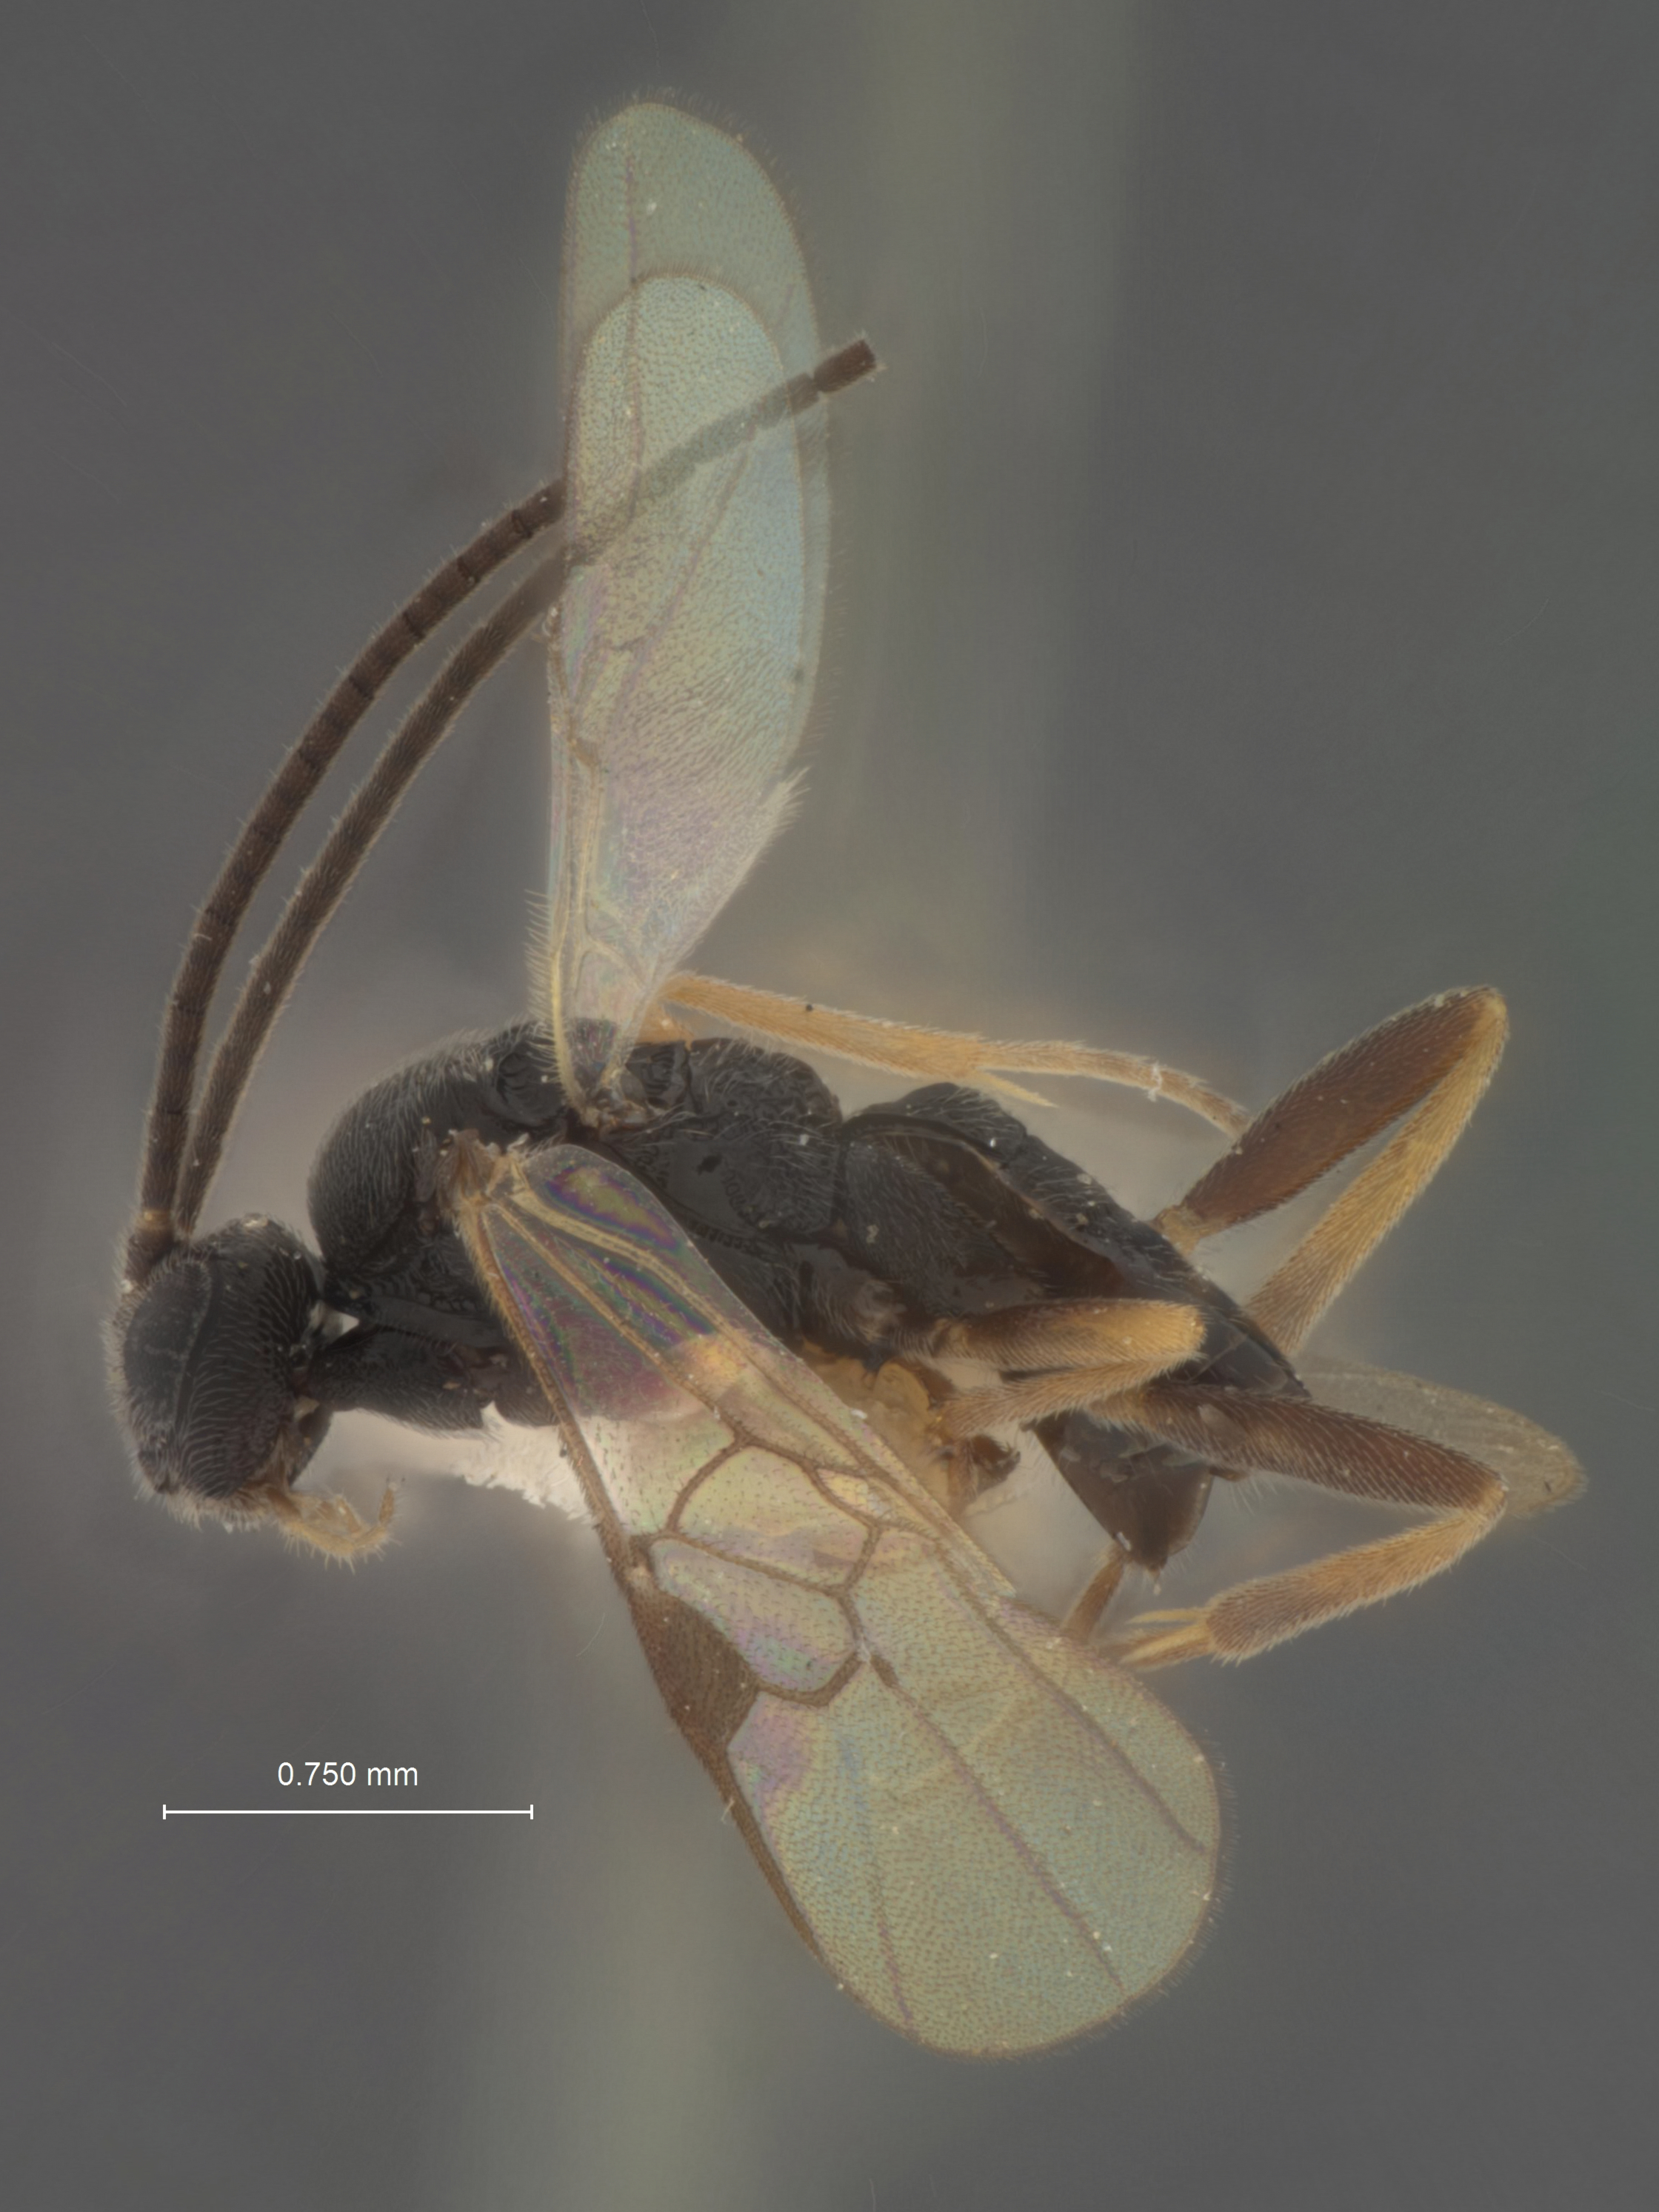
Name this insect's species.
Apanteles hyslopi
